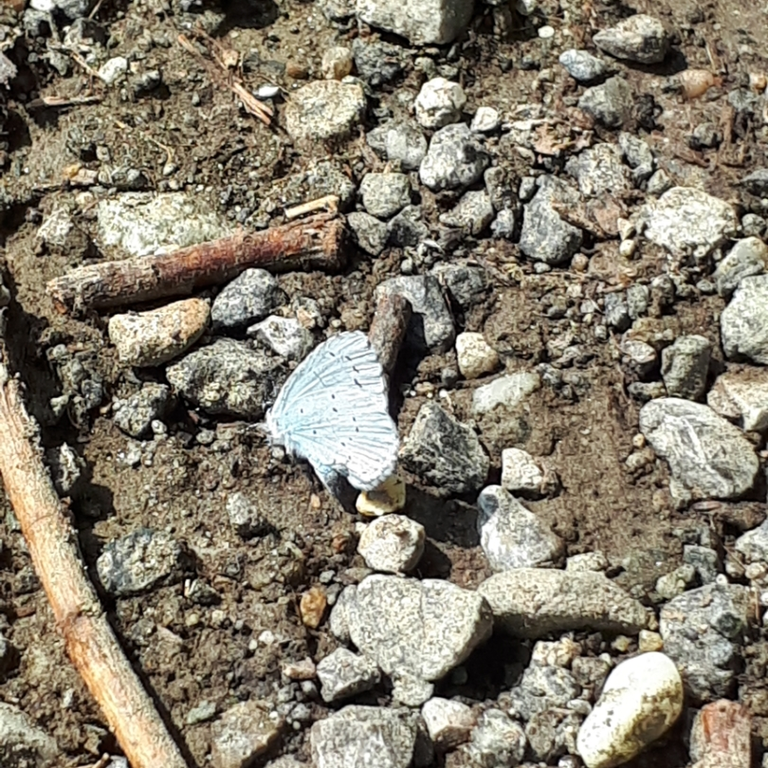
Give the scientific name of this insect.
Celastrina argiolus
